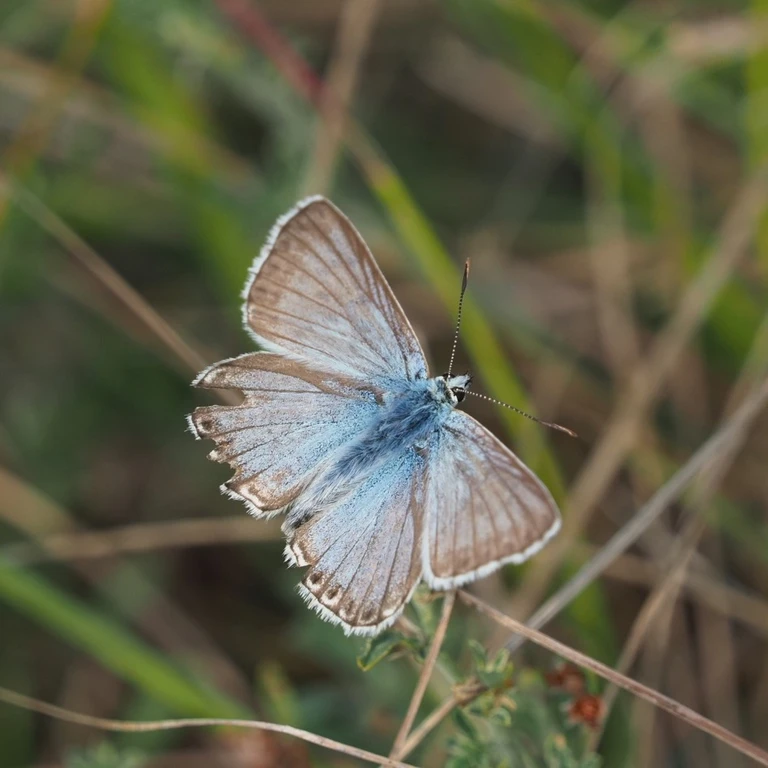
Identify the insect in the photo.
Lysandra coridon
